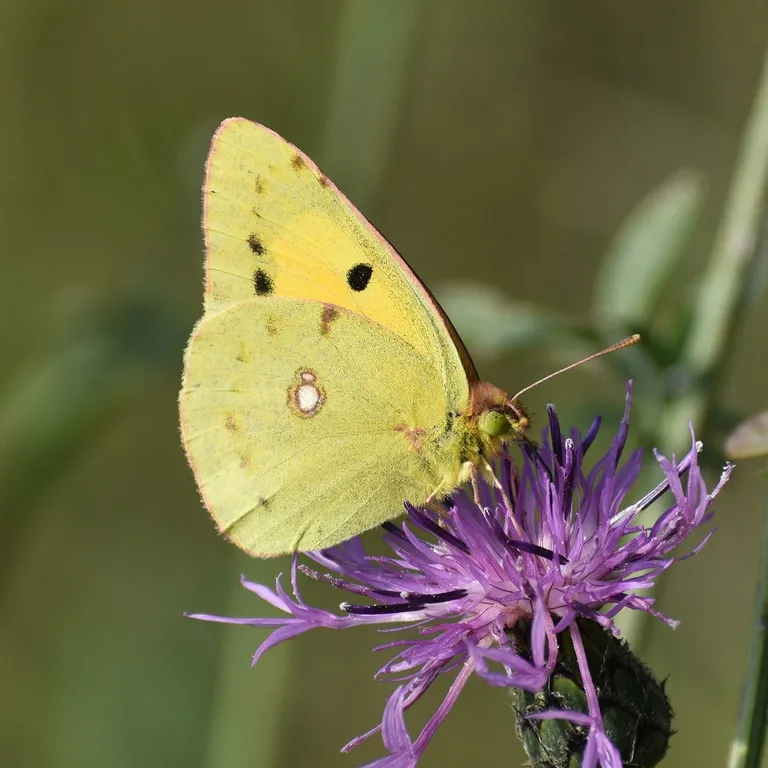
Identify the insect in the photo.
Colias croceus
